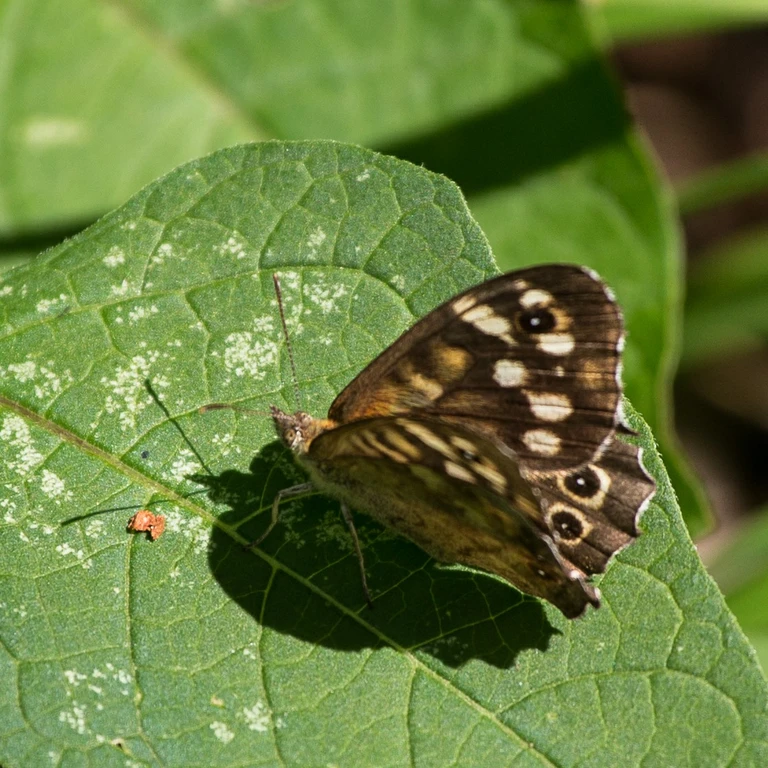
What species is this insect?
Pararge aegeria
